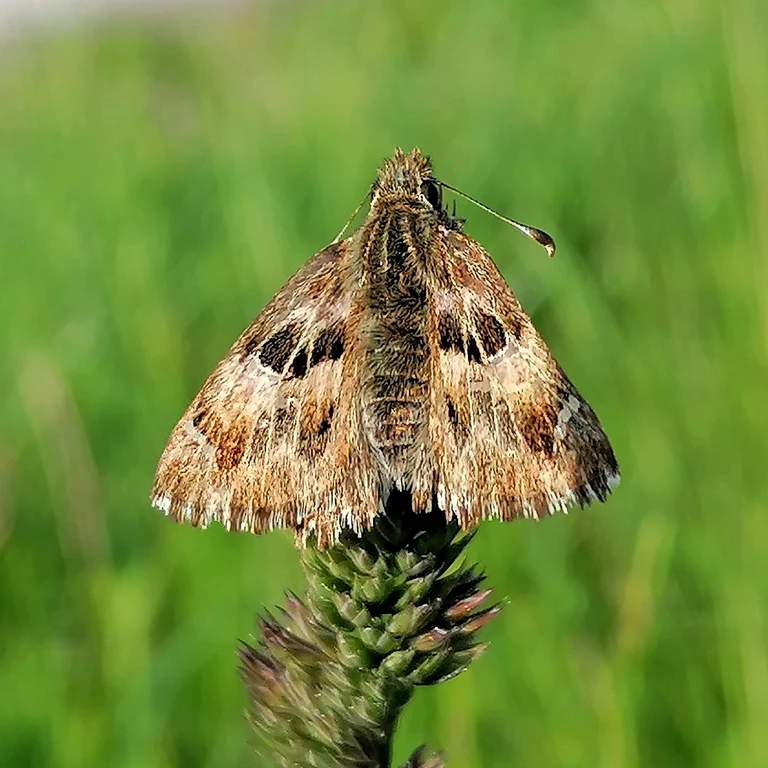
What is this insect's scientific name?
Carcharodus alceae
